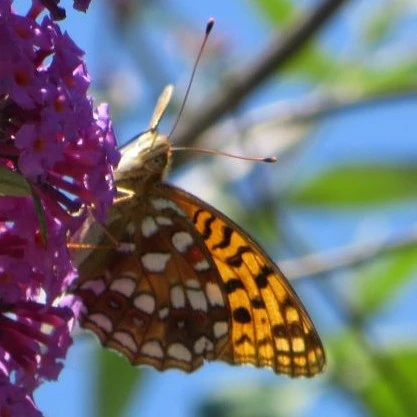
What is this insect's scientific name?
Fabriciana adippe
